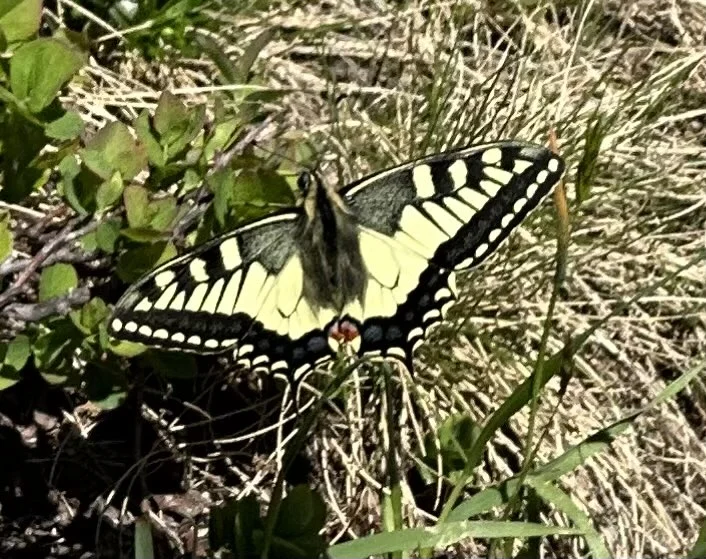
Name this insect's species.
Papilio machaon
